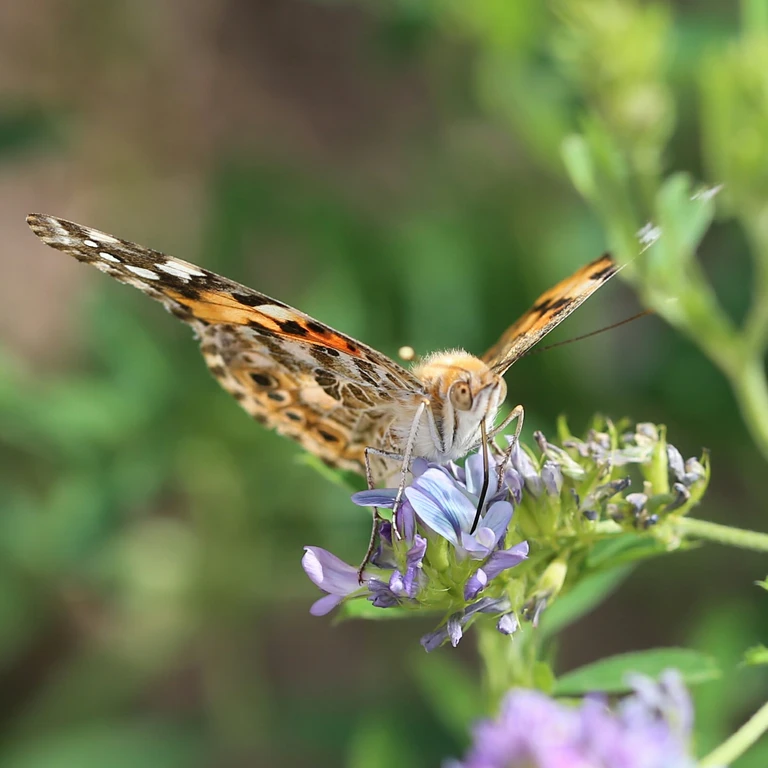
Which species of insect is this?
Vanessa cardui
